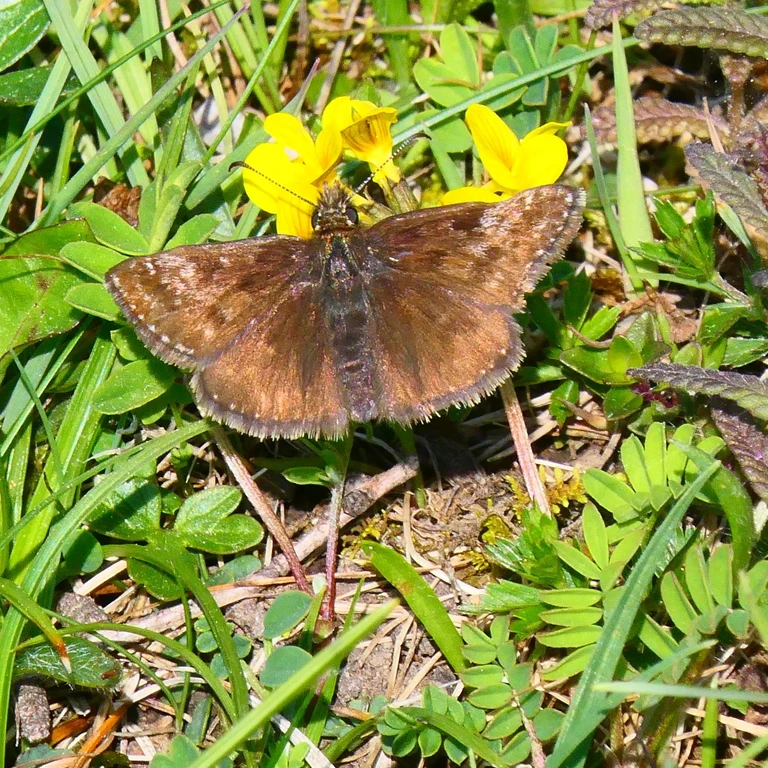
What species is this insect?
Erynnis tages
